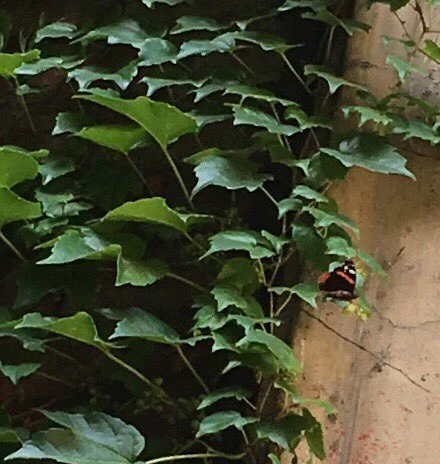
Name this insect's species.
Vanessa atalanta
